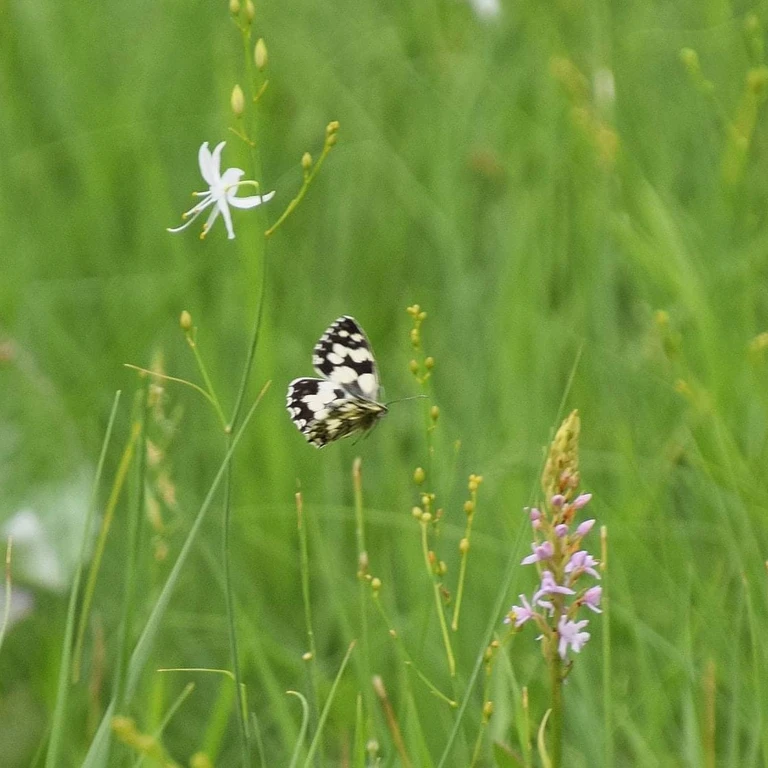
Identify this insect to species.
Melanargia galathea
